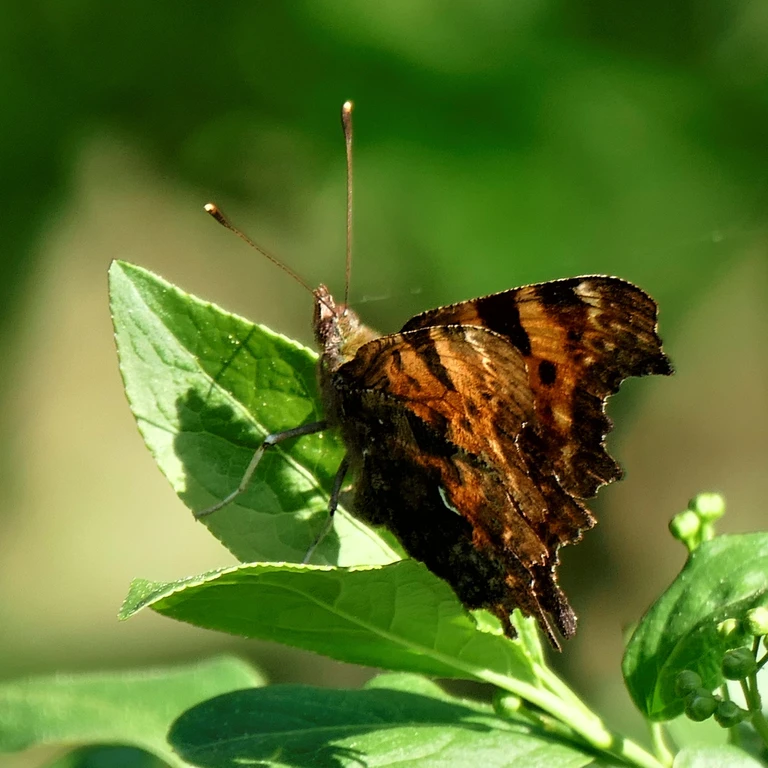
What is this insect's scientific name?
Polygonia c-album
